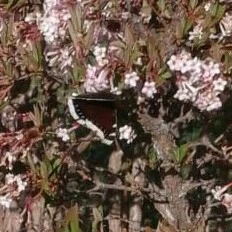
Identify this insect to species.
Nymphalis antiopa
